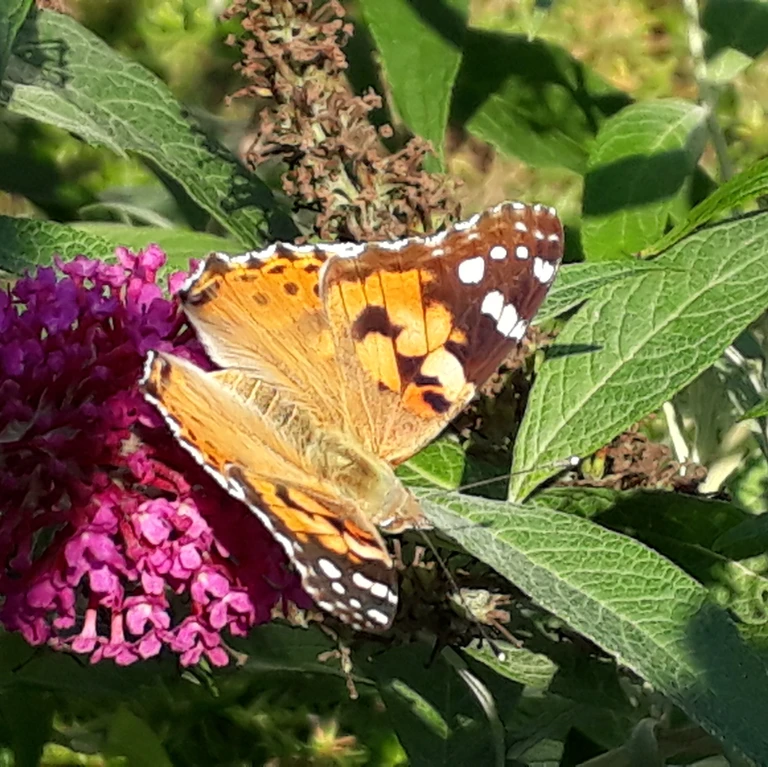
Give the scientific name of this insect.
Vanessa cardui
